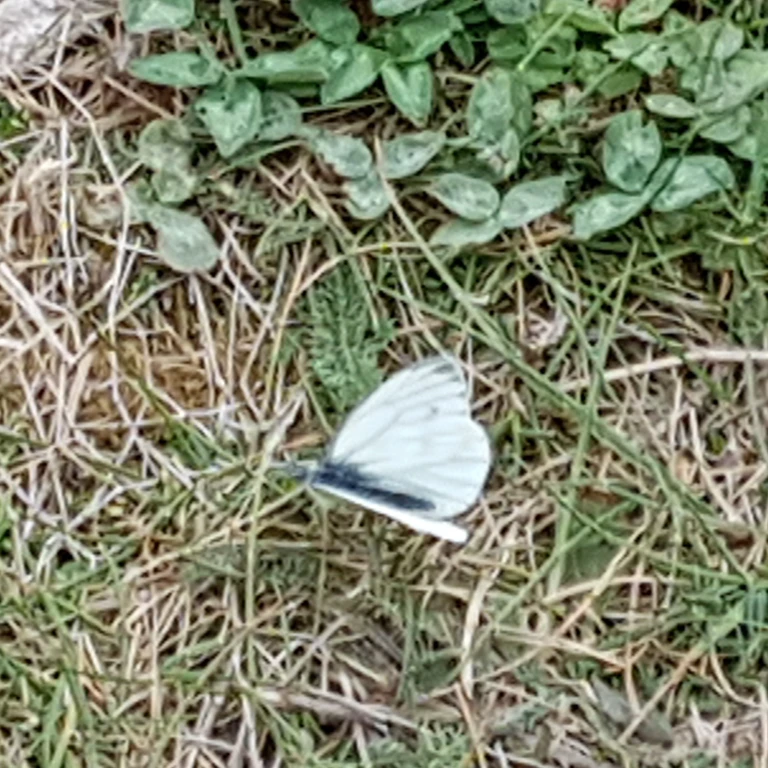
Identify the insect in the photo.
Pieris napi
